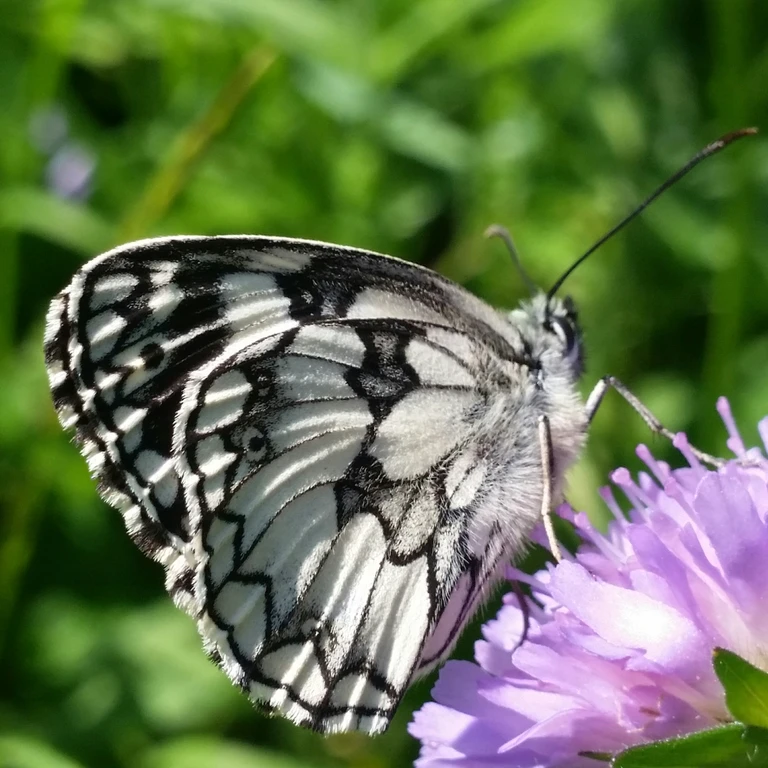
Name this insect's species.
Melanargia galathea
